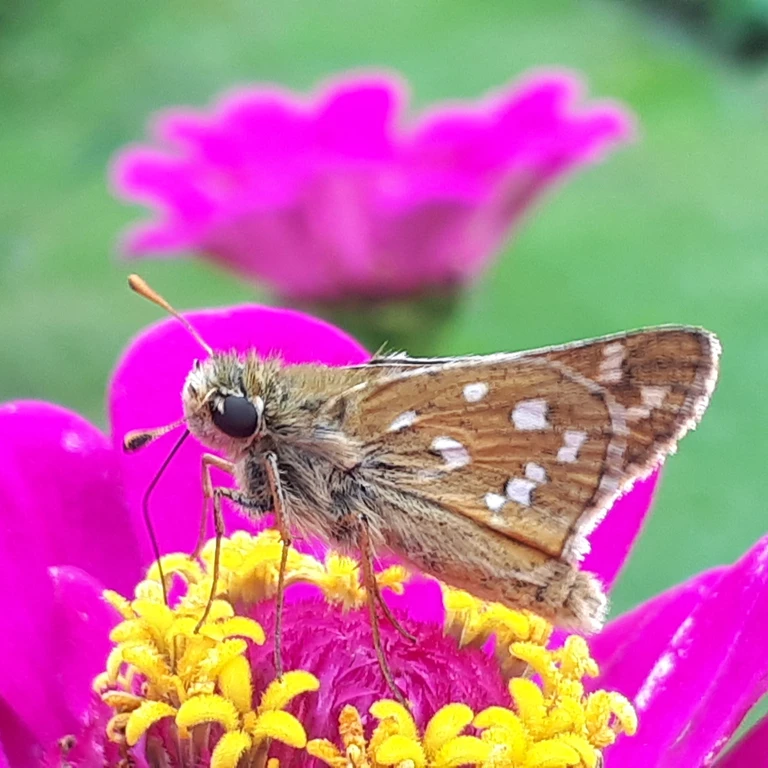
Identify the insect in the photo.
Hesperia comma
